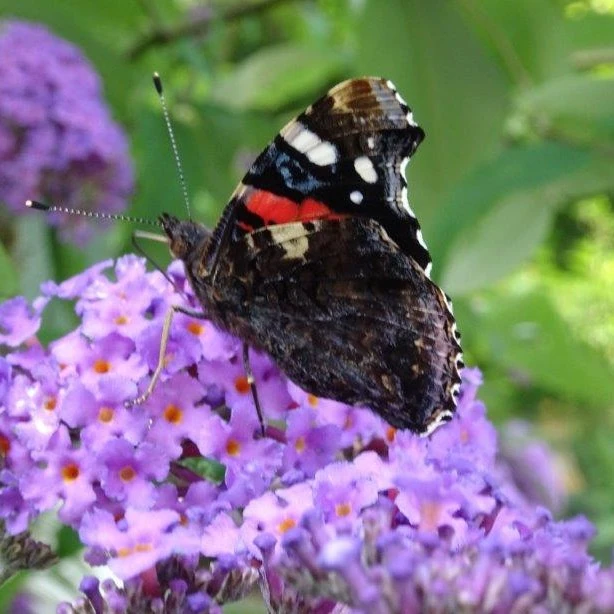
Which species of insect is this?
Vanessa atalanta
